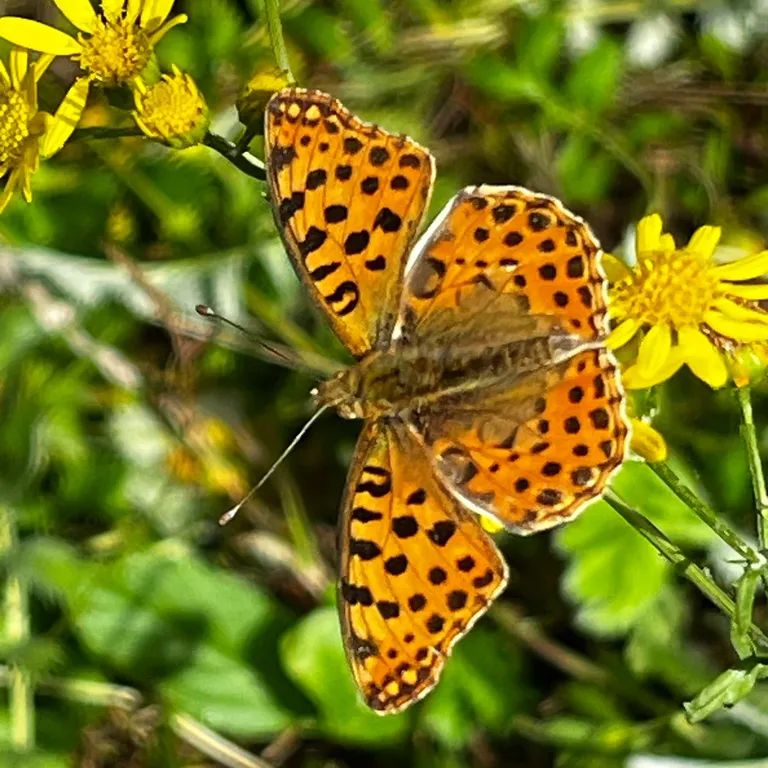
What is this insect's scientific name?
Issoria lathonia
